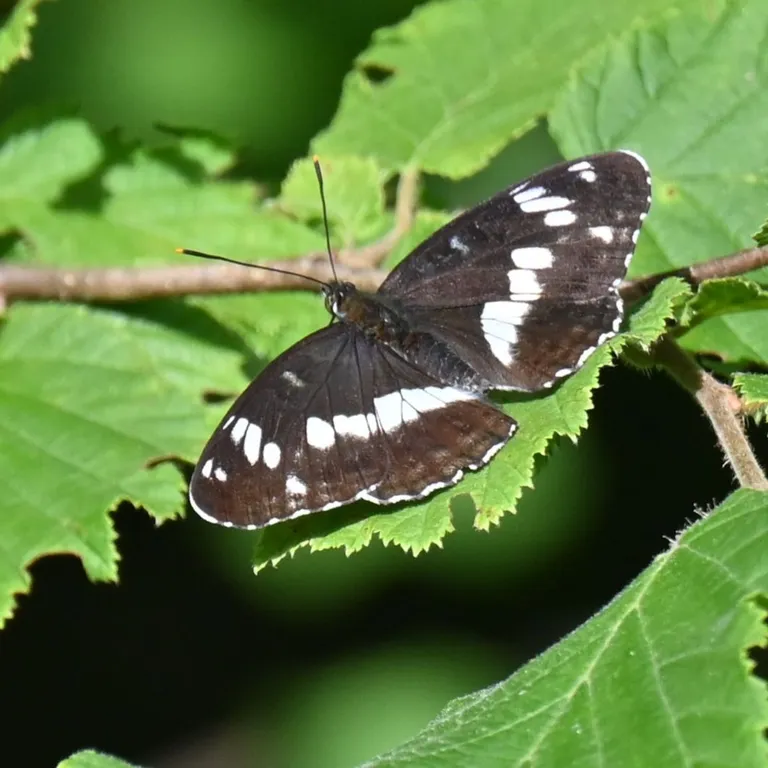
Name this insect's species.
Limenitis camilla (also Ladoga camilla)
